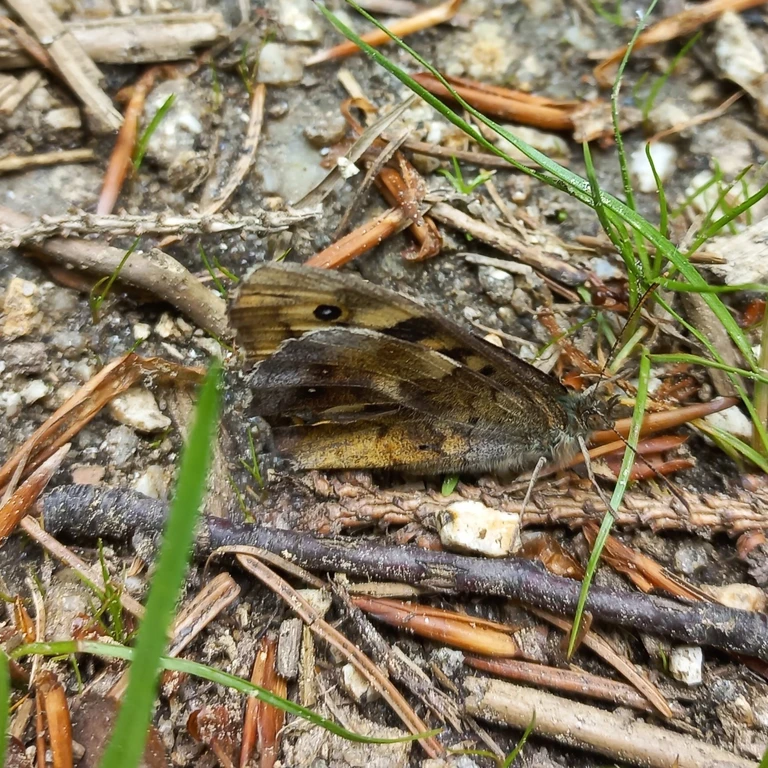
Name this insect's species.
Pararge aegeria
